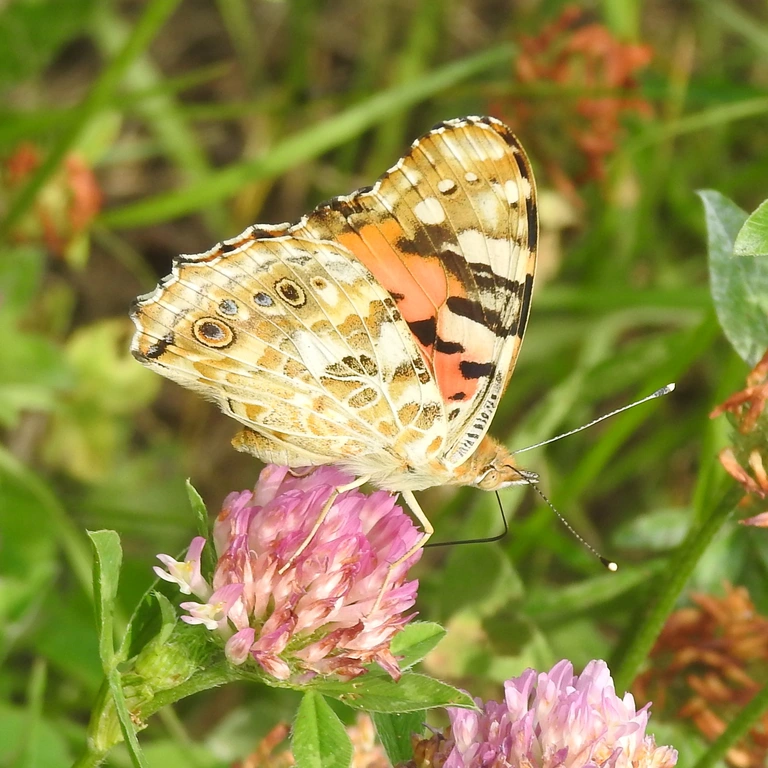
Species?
Vanessa cardui
